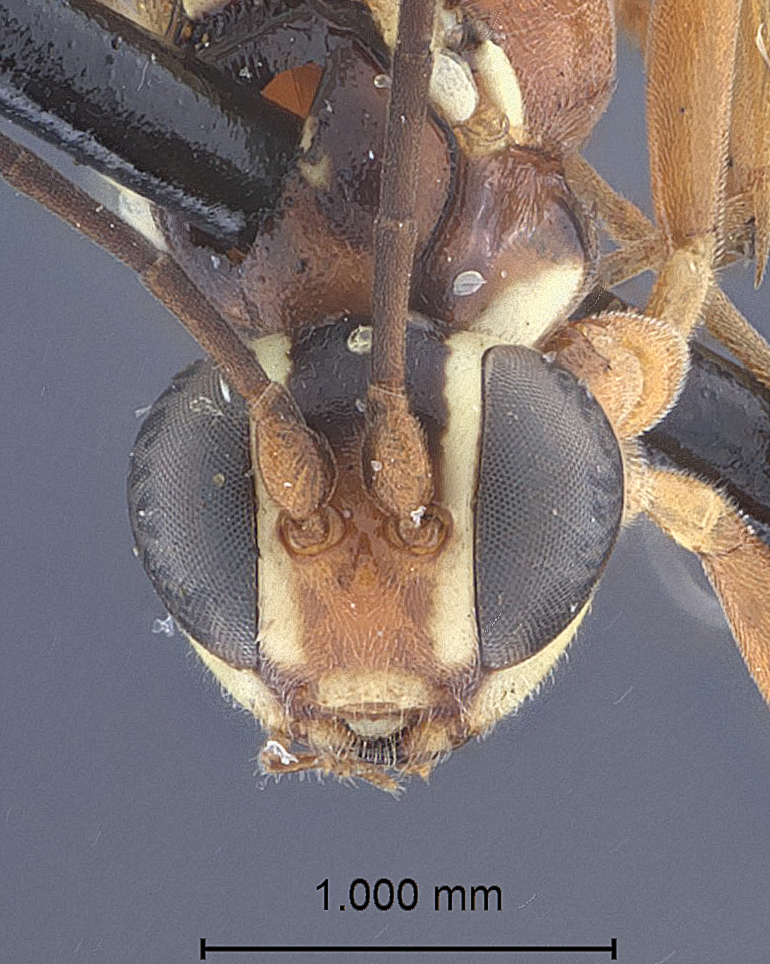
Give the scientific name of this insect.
Mallochia frontalis
